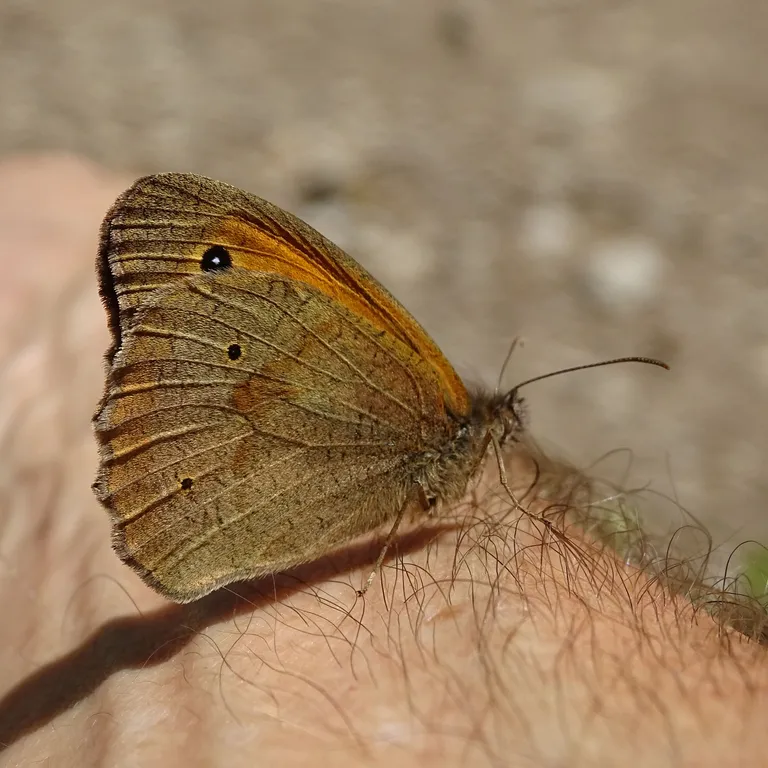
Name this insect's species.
Maniola jurtina
